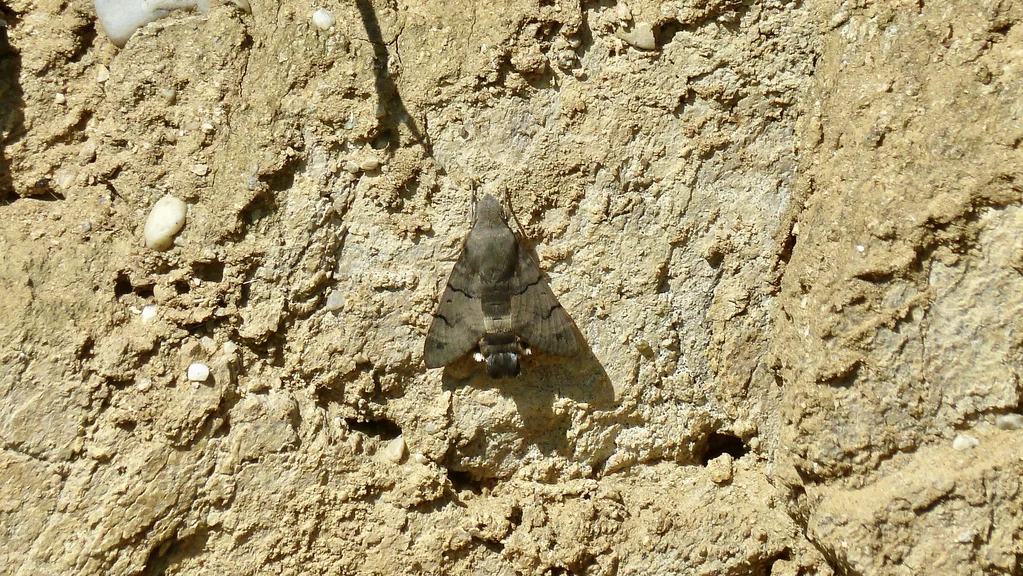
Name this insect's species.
Macroglossum stellatarum
